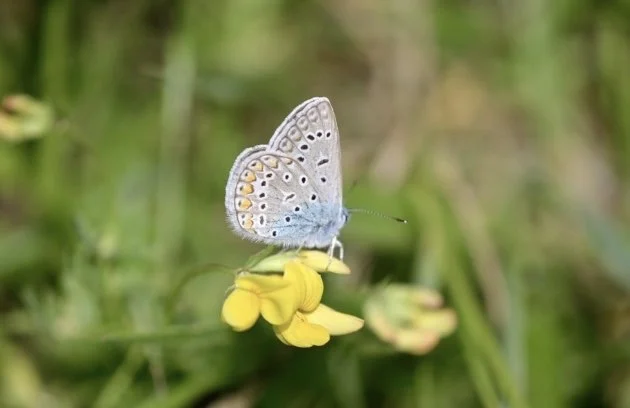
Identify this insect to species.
Polyommatus icarus
